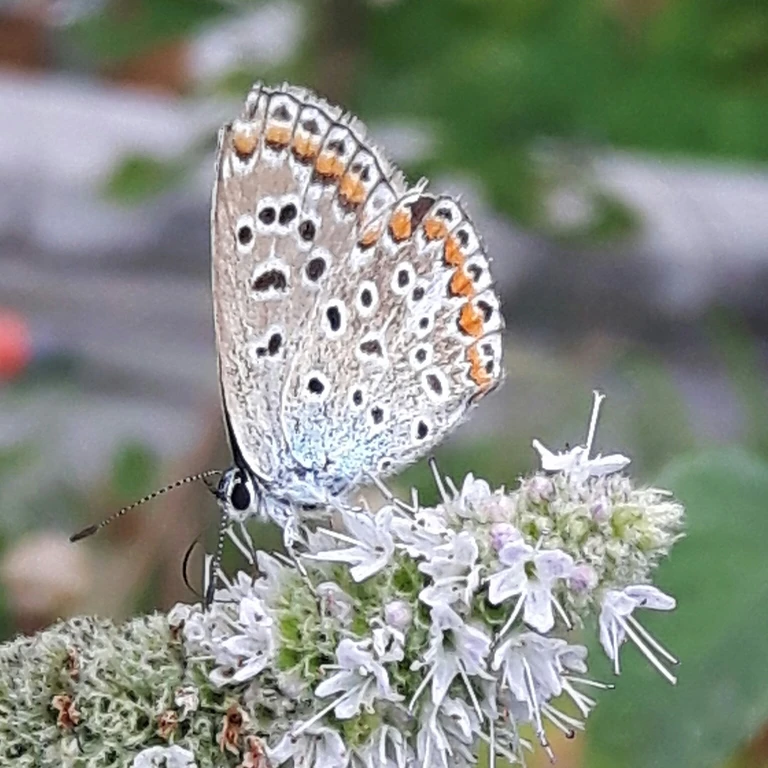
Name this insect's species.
Polyommatus icarus
